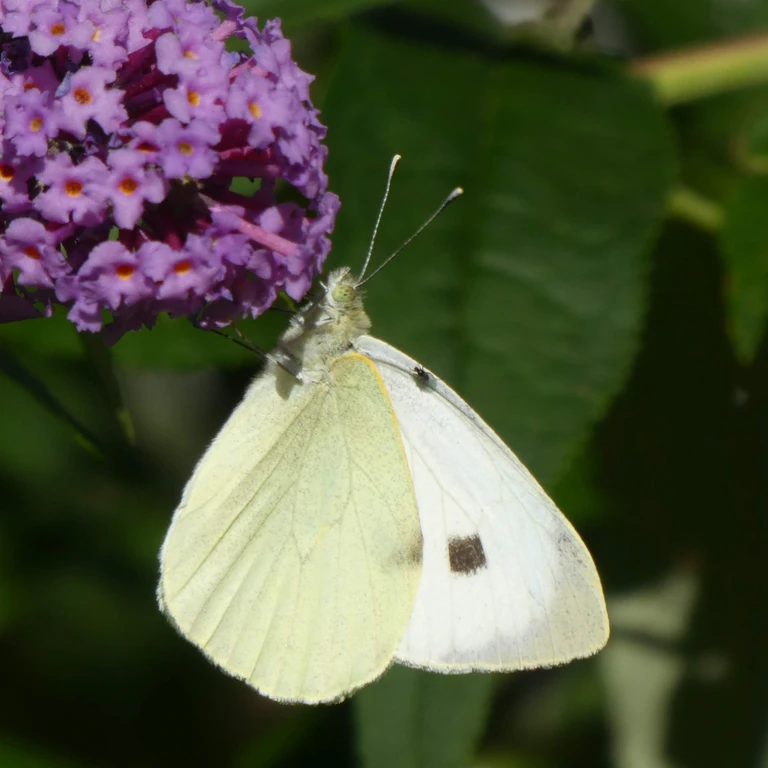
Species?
Pieris brassicae
